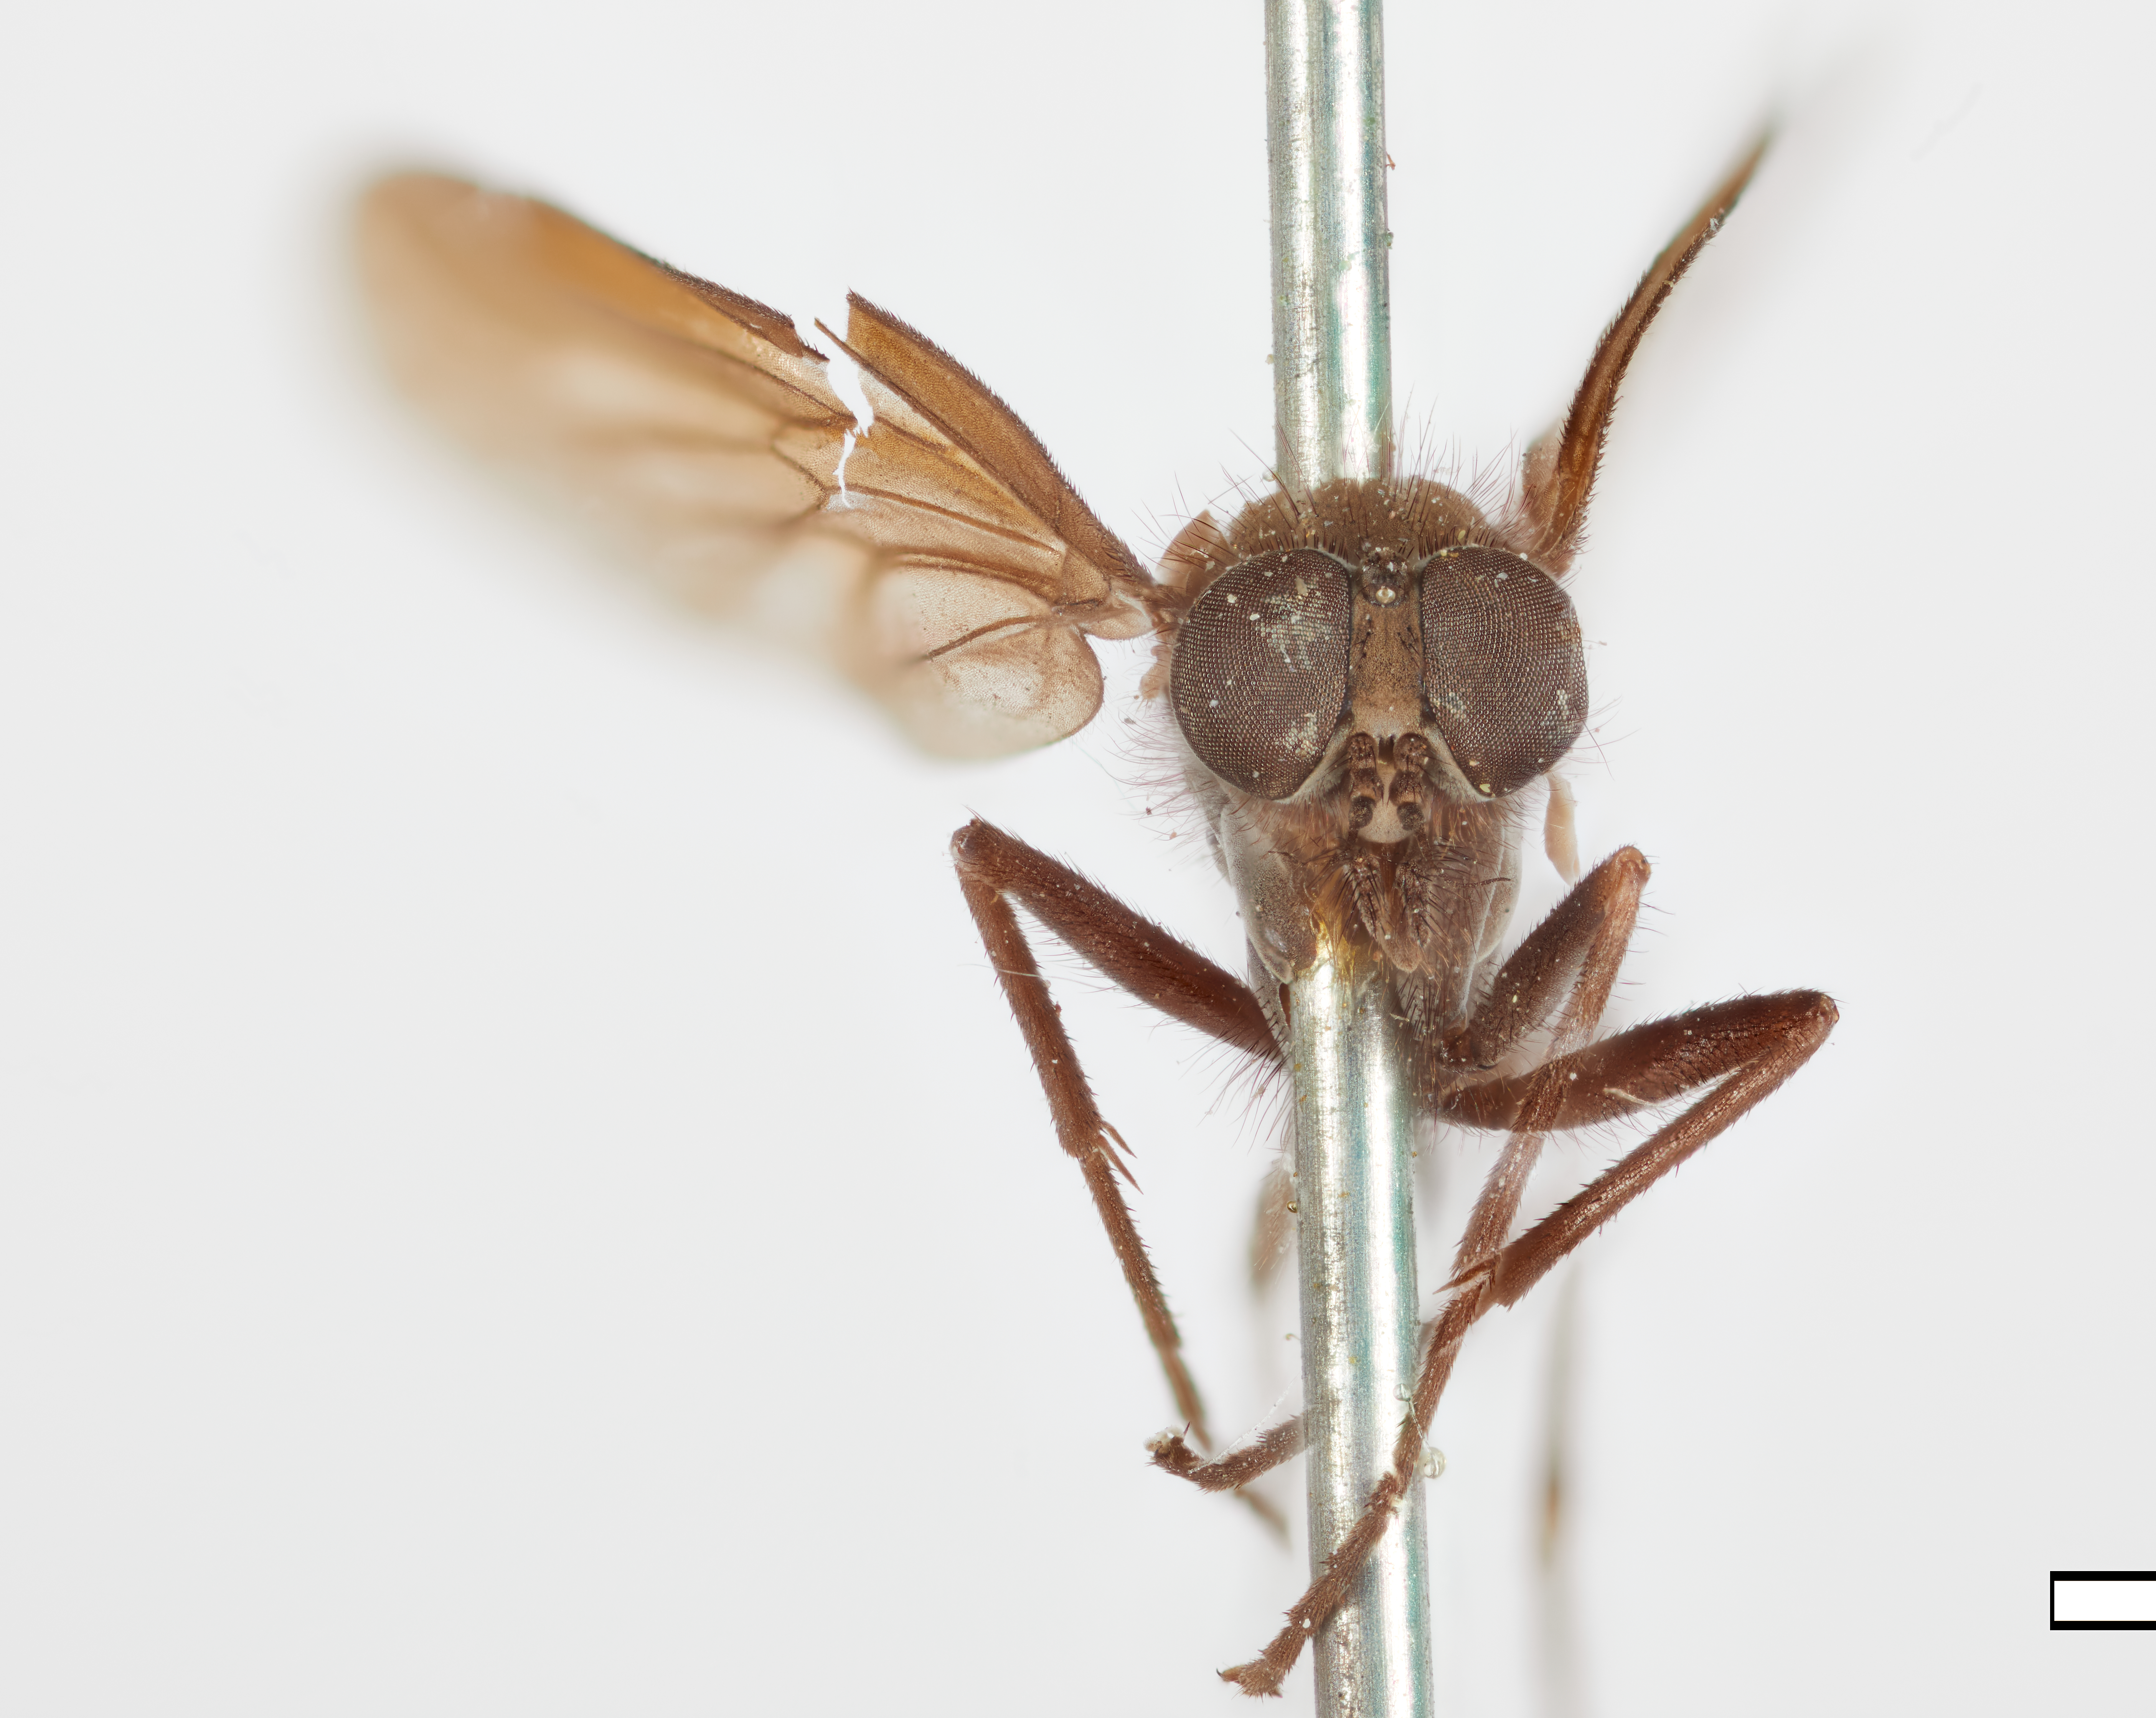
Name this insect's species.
Rhagio brunneipennis
